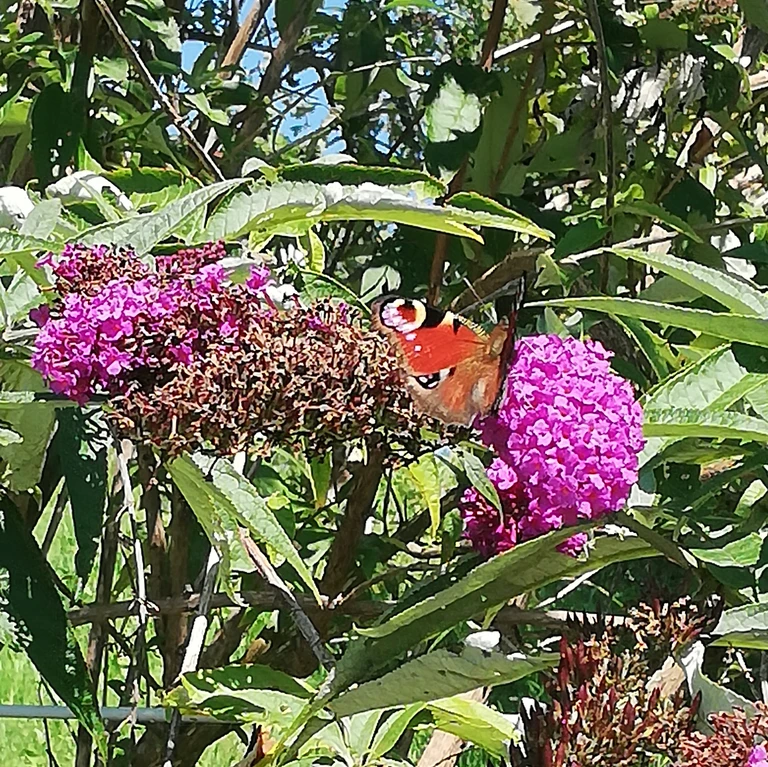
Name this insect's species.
Aglais io
